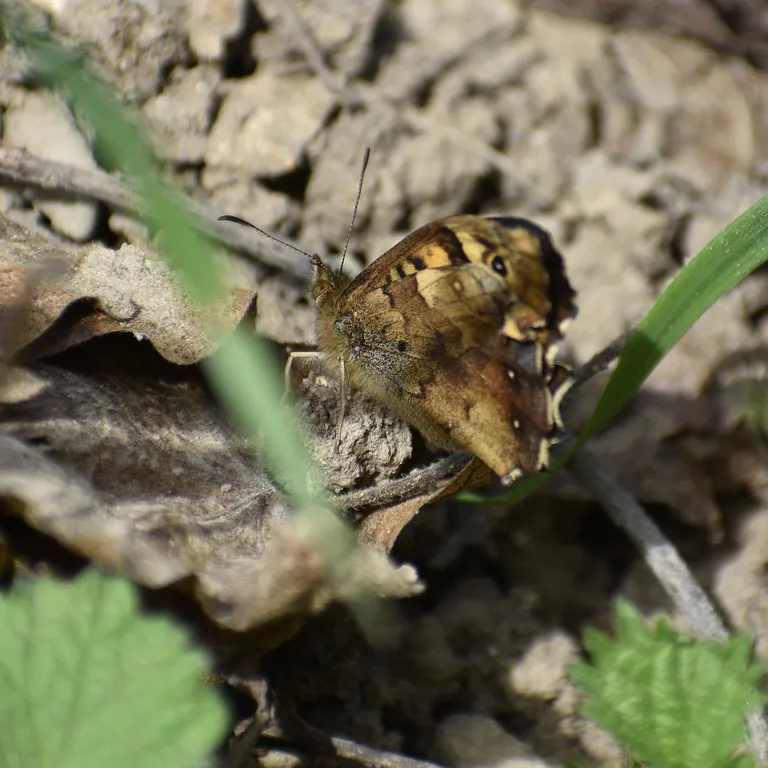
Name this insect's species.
Pararge aegeria
